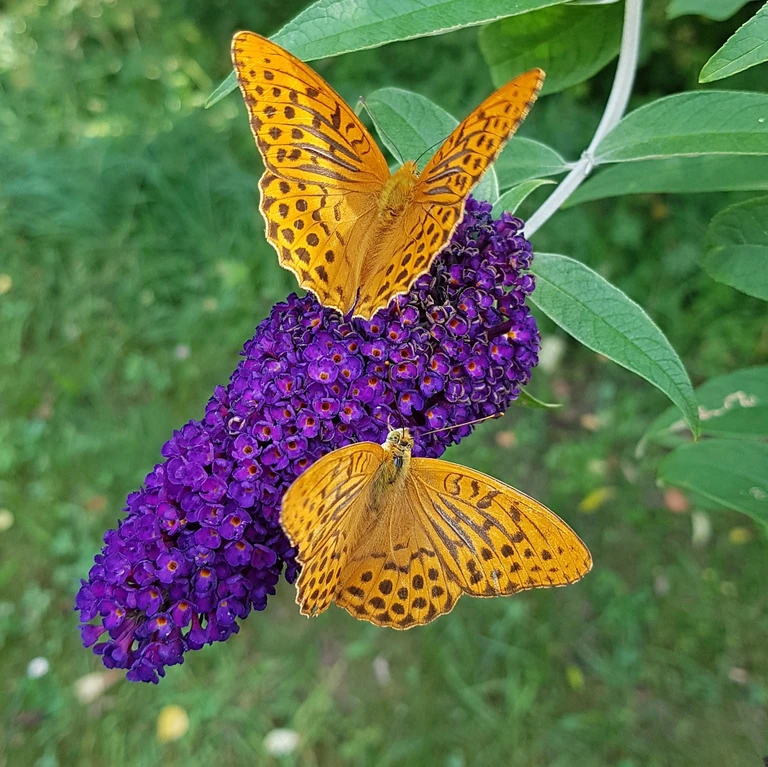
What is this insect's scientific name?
Argynnis paphia
